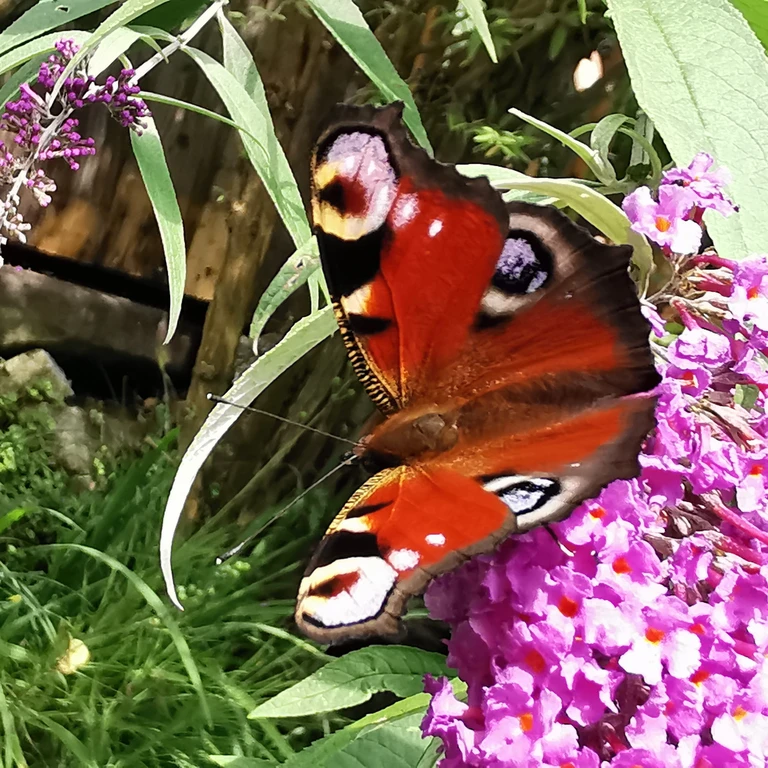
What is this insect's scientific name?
Aglais io
